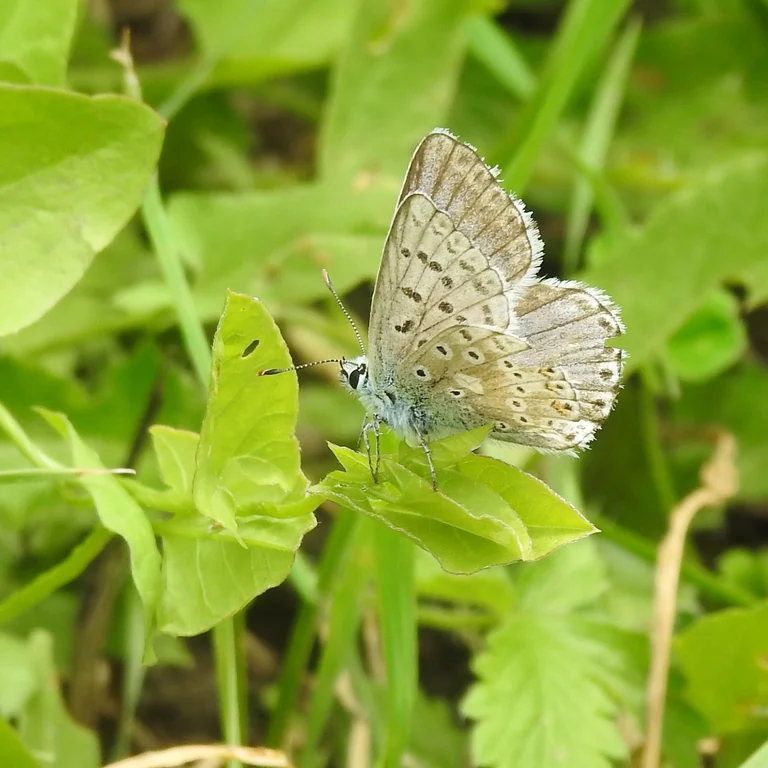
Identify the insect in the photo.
Lysandra coridon
